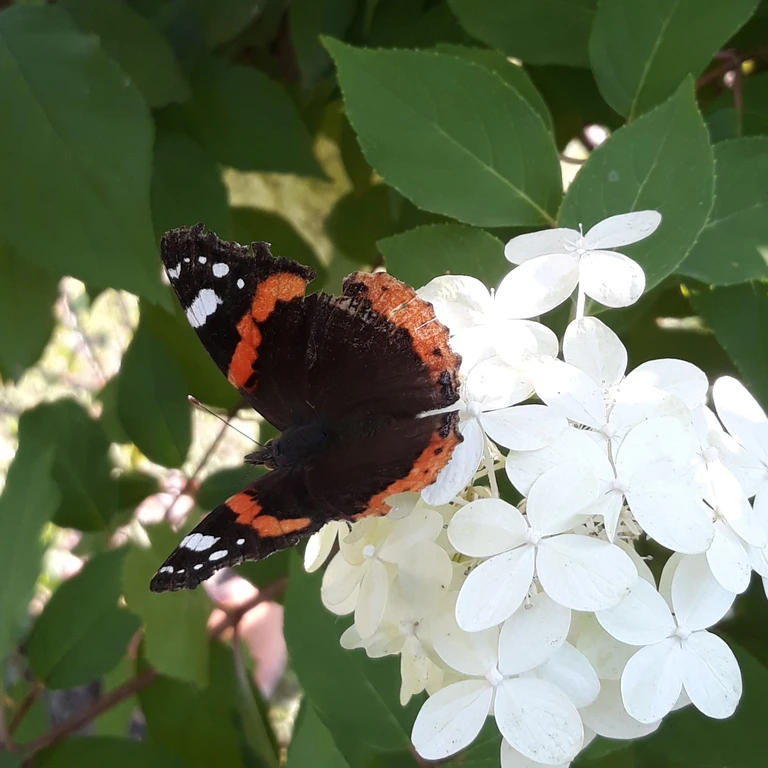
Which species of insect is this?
Vanessa atalanta
